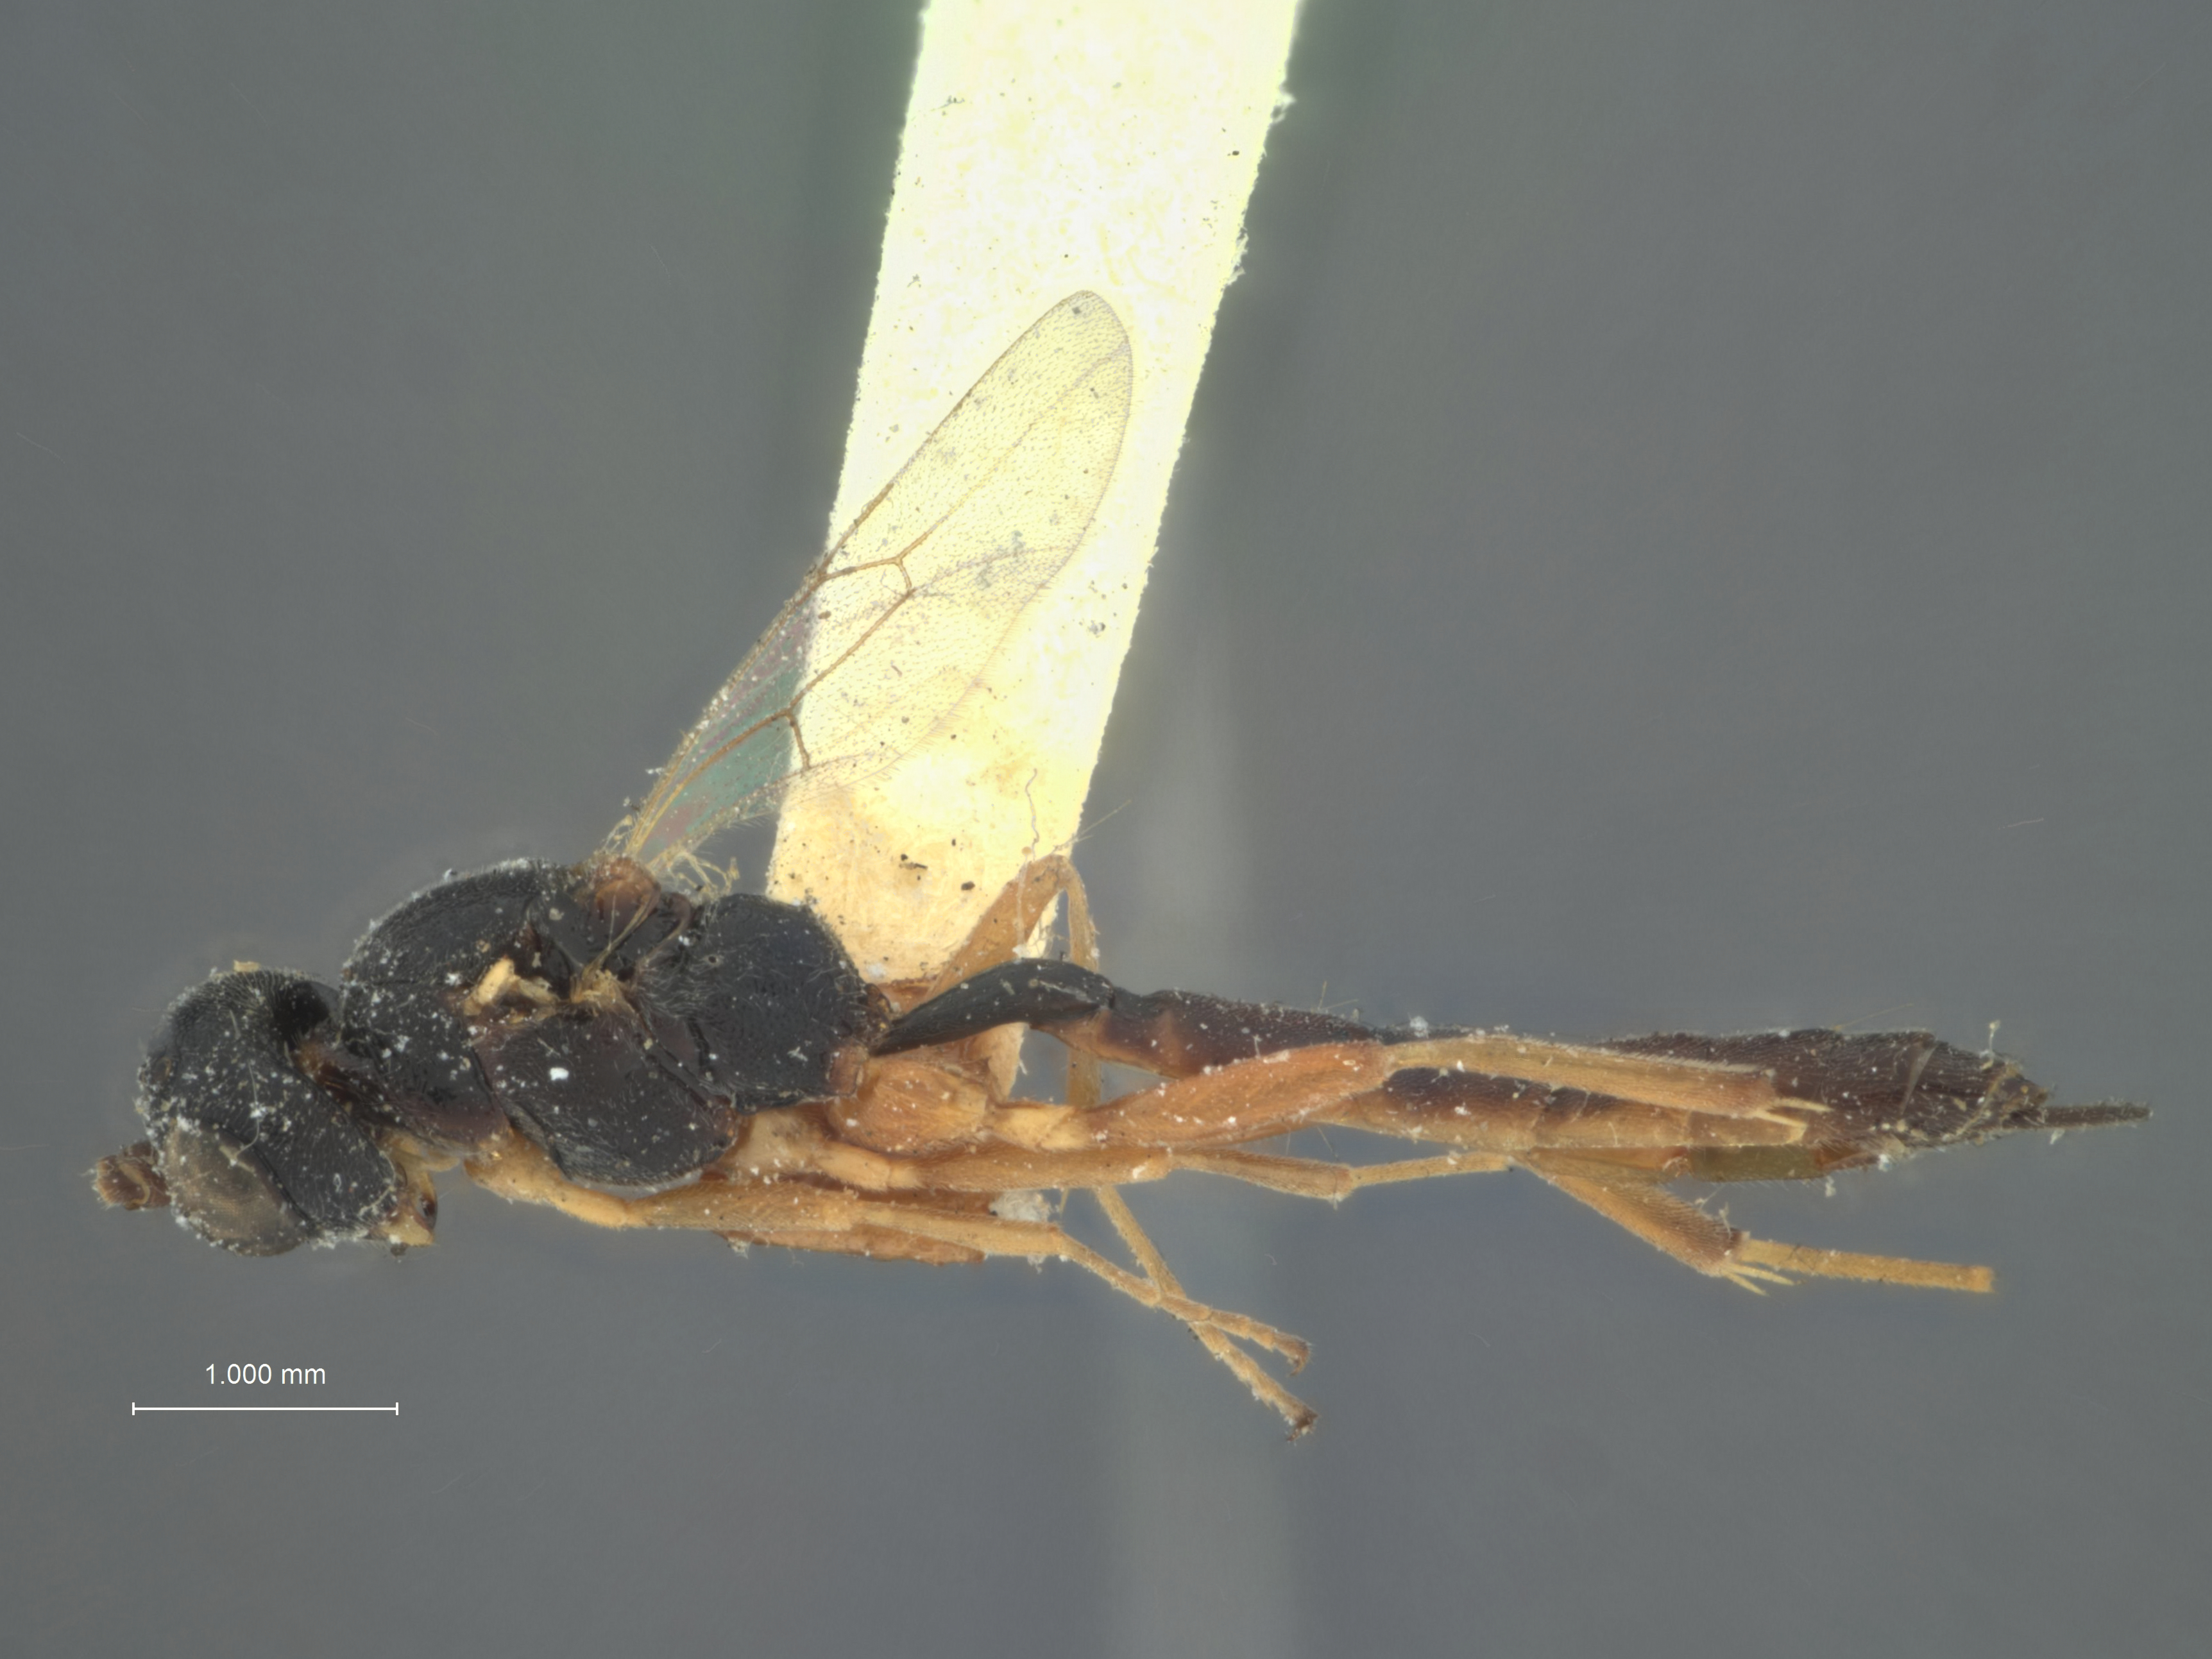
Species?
Rhexidermus japonicus
